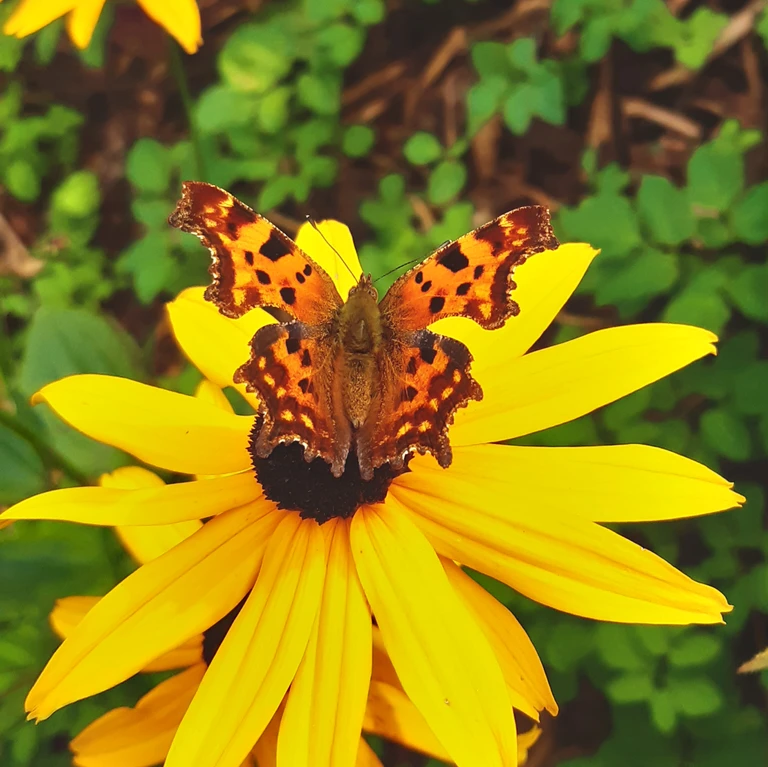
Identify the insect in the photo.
Polygonia c-album
